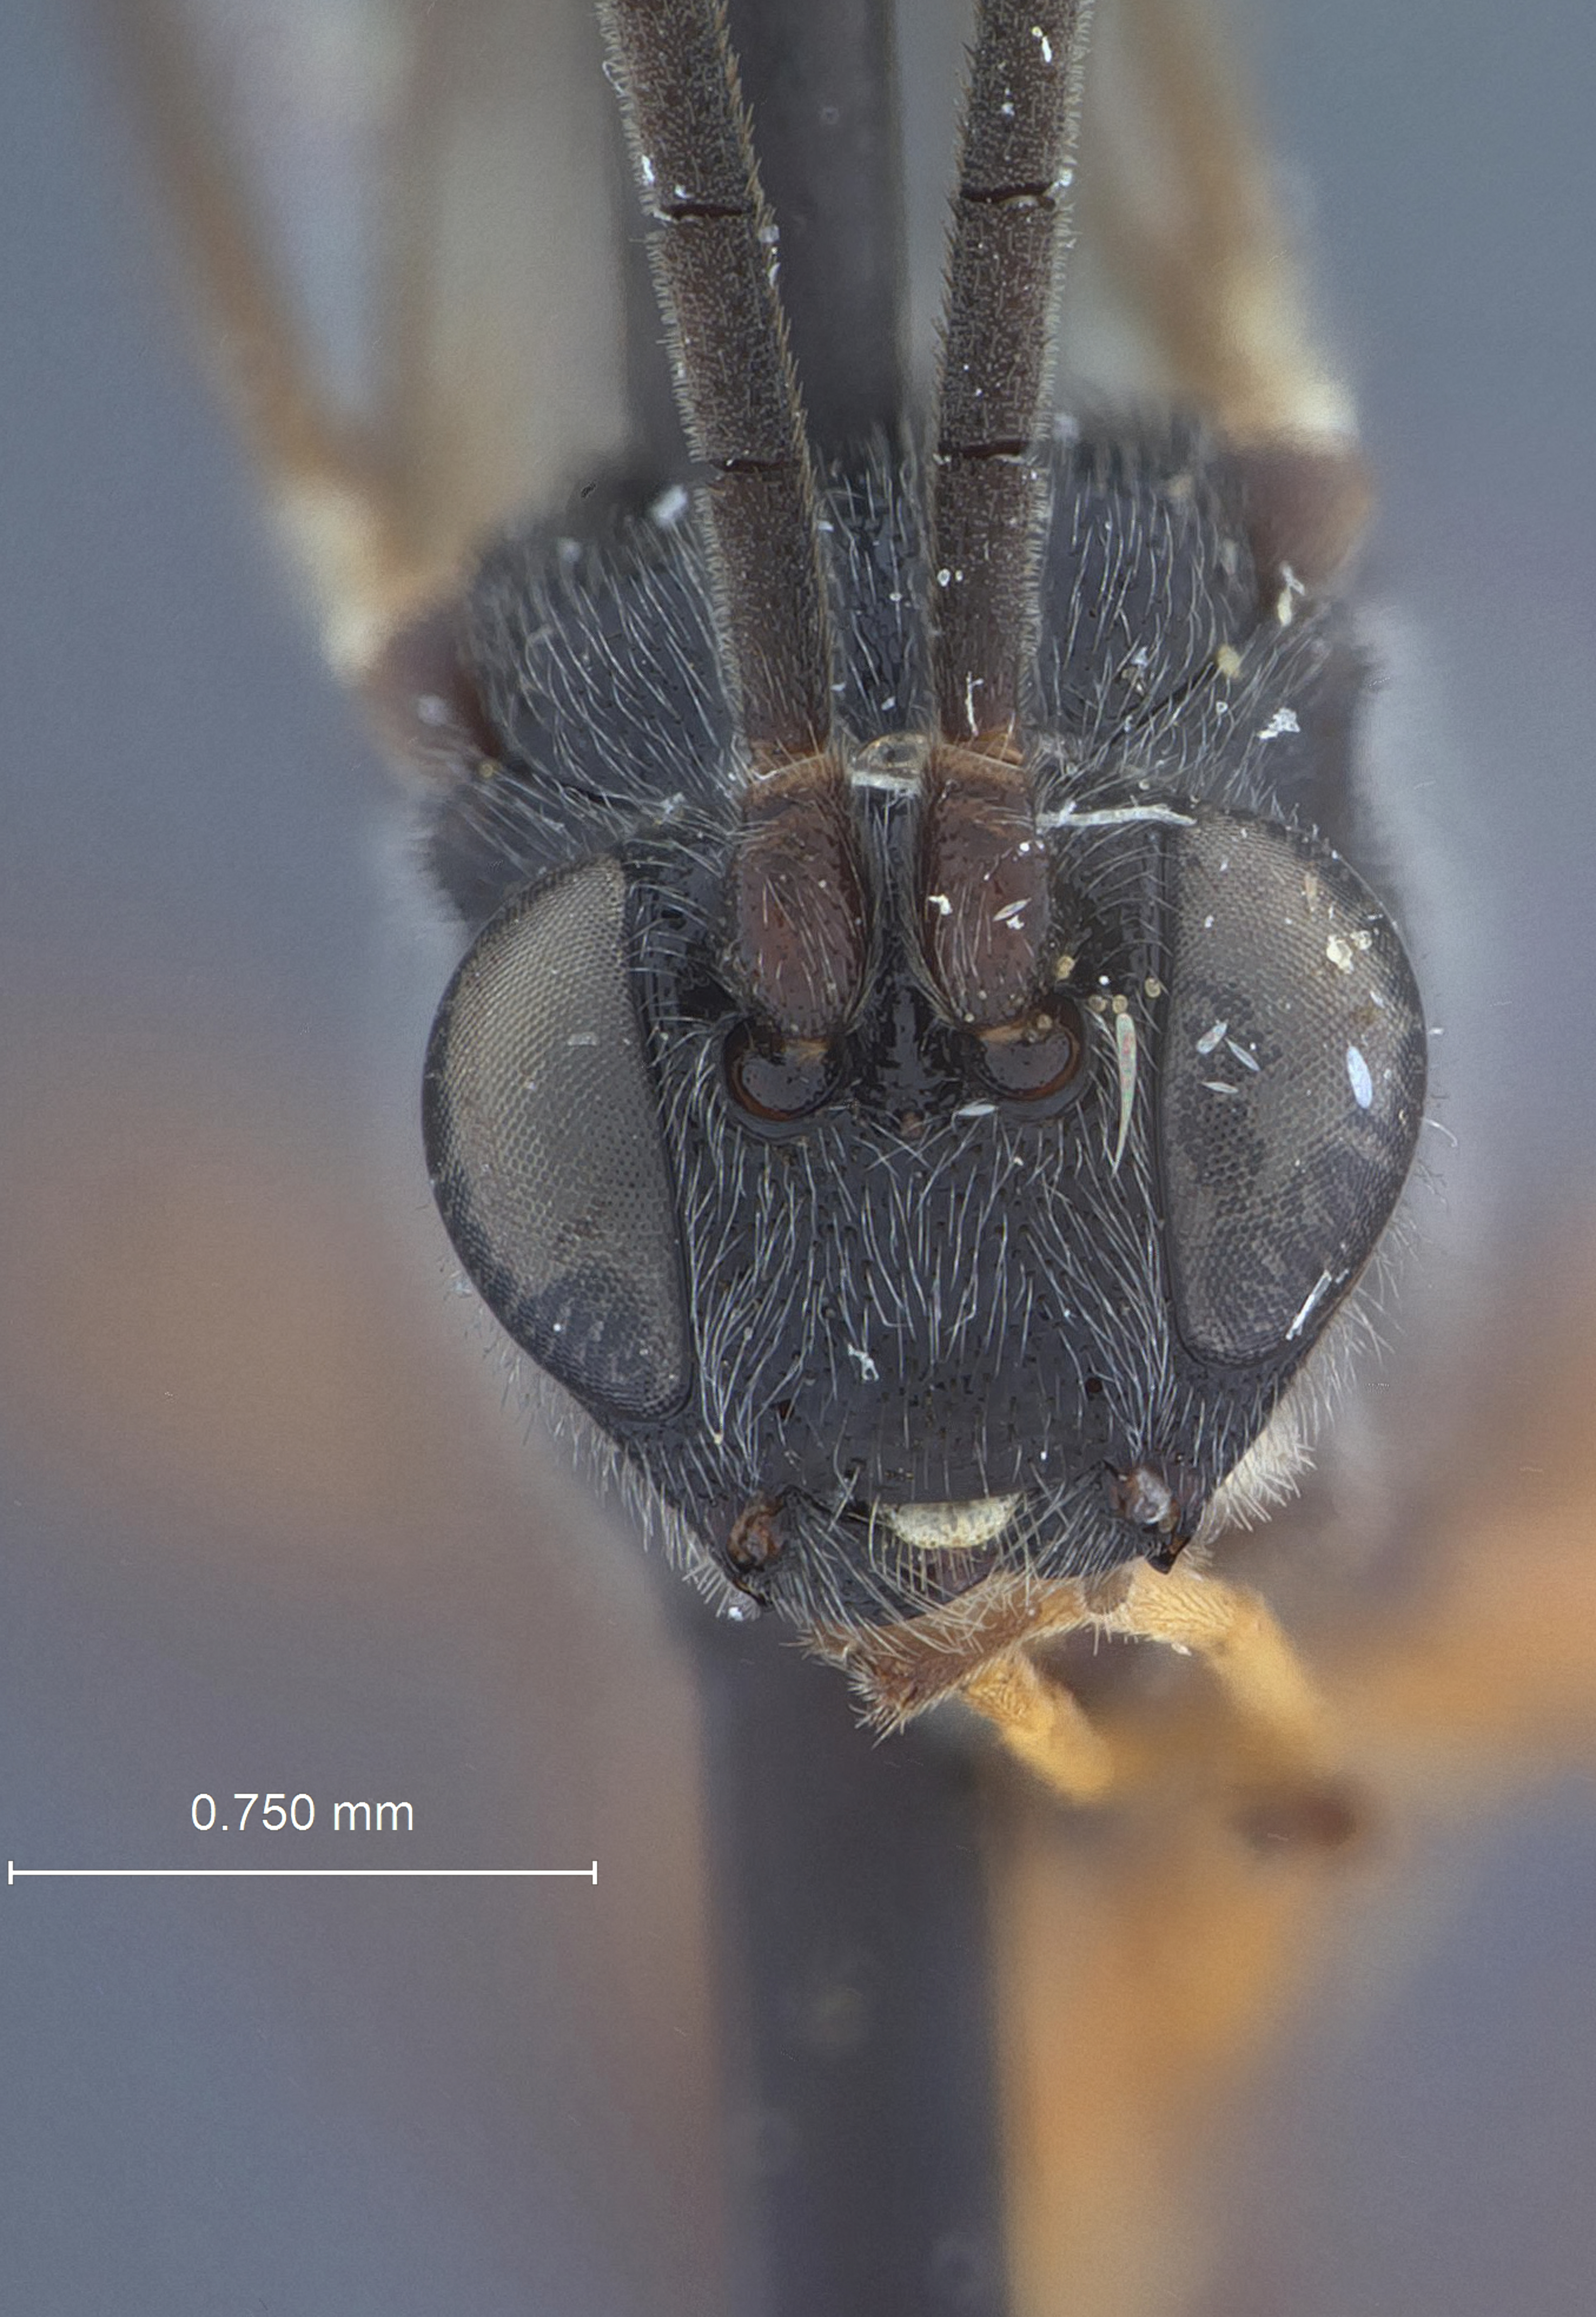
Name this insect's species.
Trychosis similis
